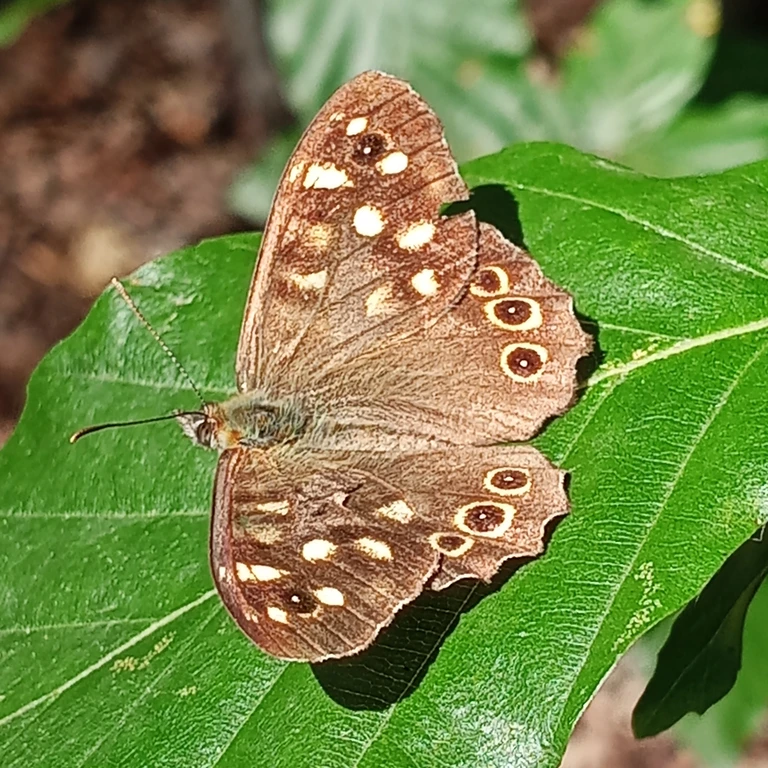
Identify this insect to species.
Pararge aegeria
